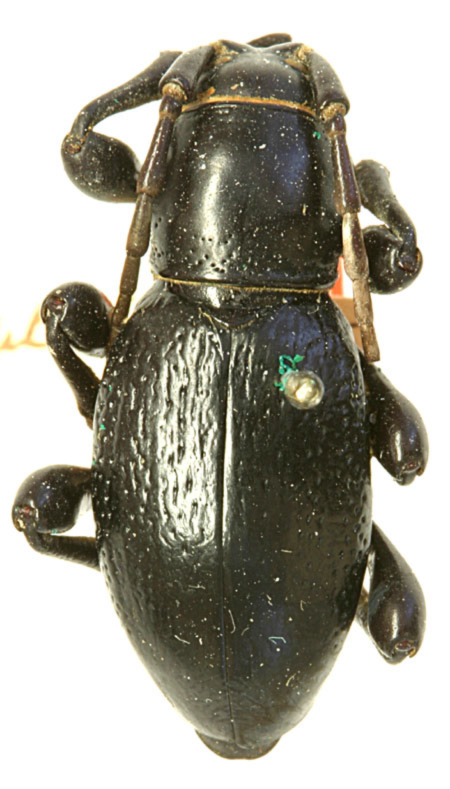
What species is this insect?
Moneilema simplicicornis (also Moneilema armatum)
